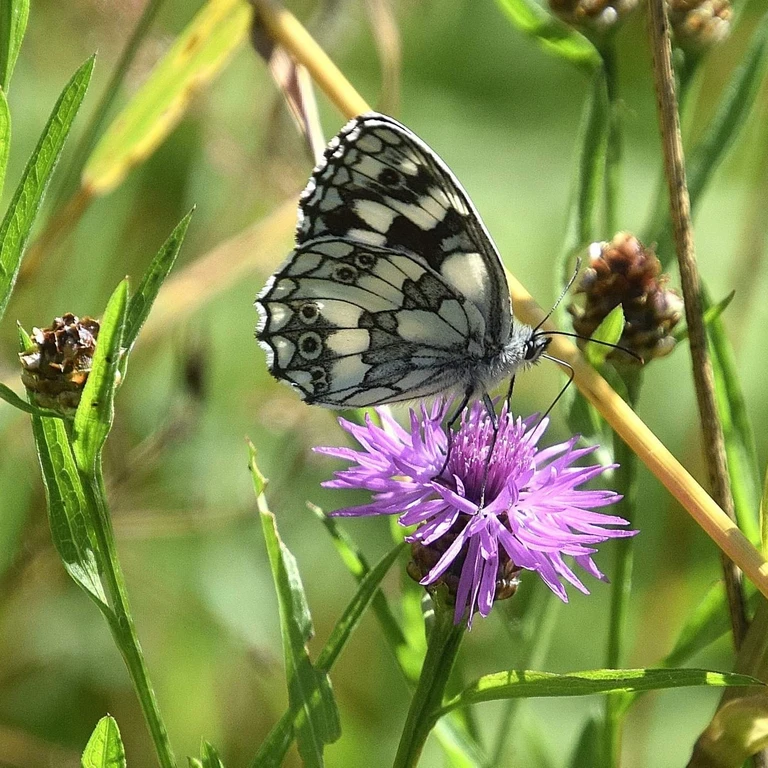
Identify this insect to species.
Melanargia galathea
